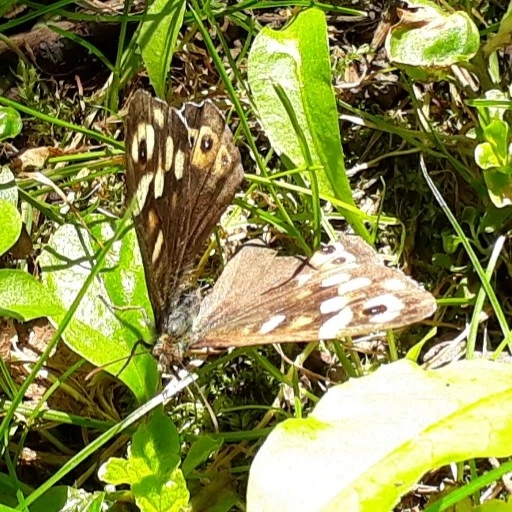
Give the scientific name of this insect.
Pararge aegeria
